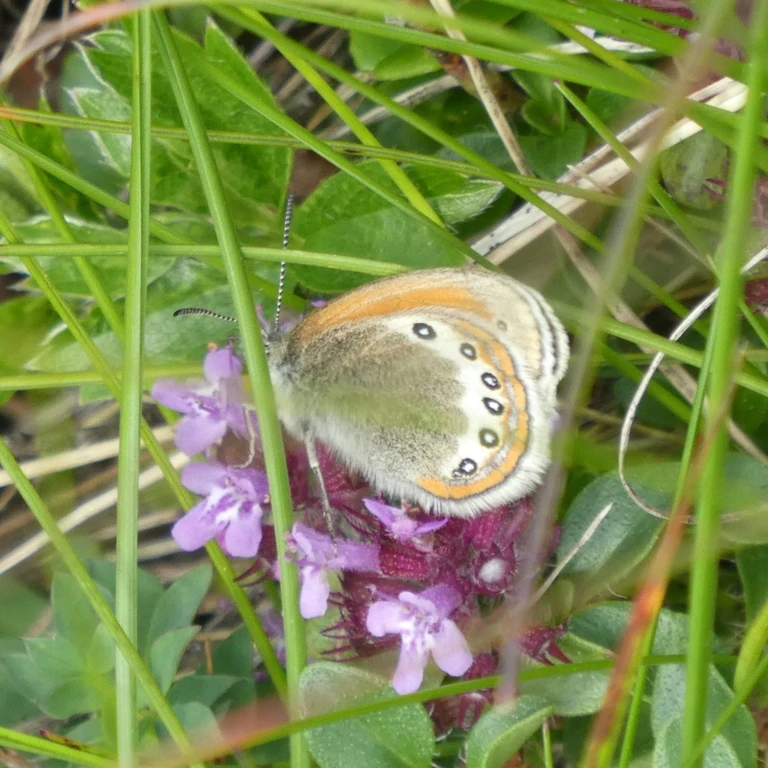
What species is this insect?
Coenonympha gardetta
